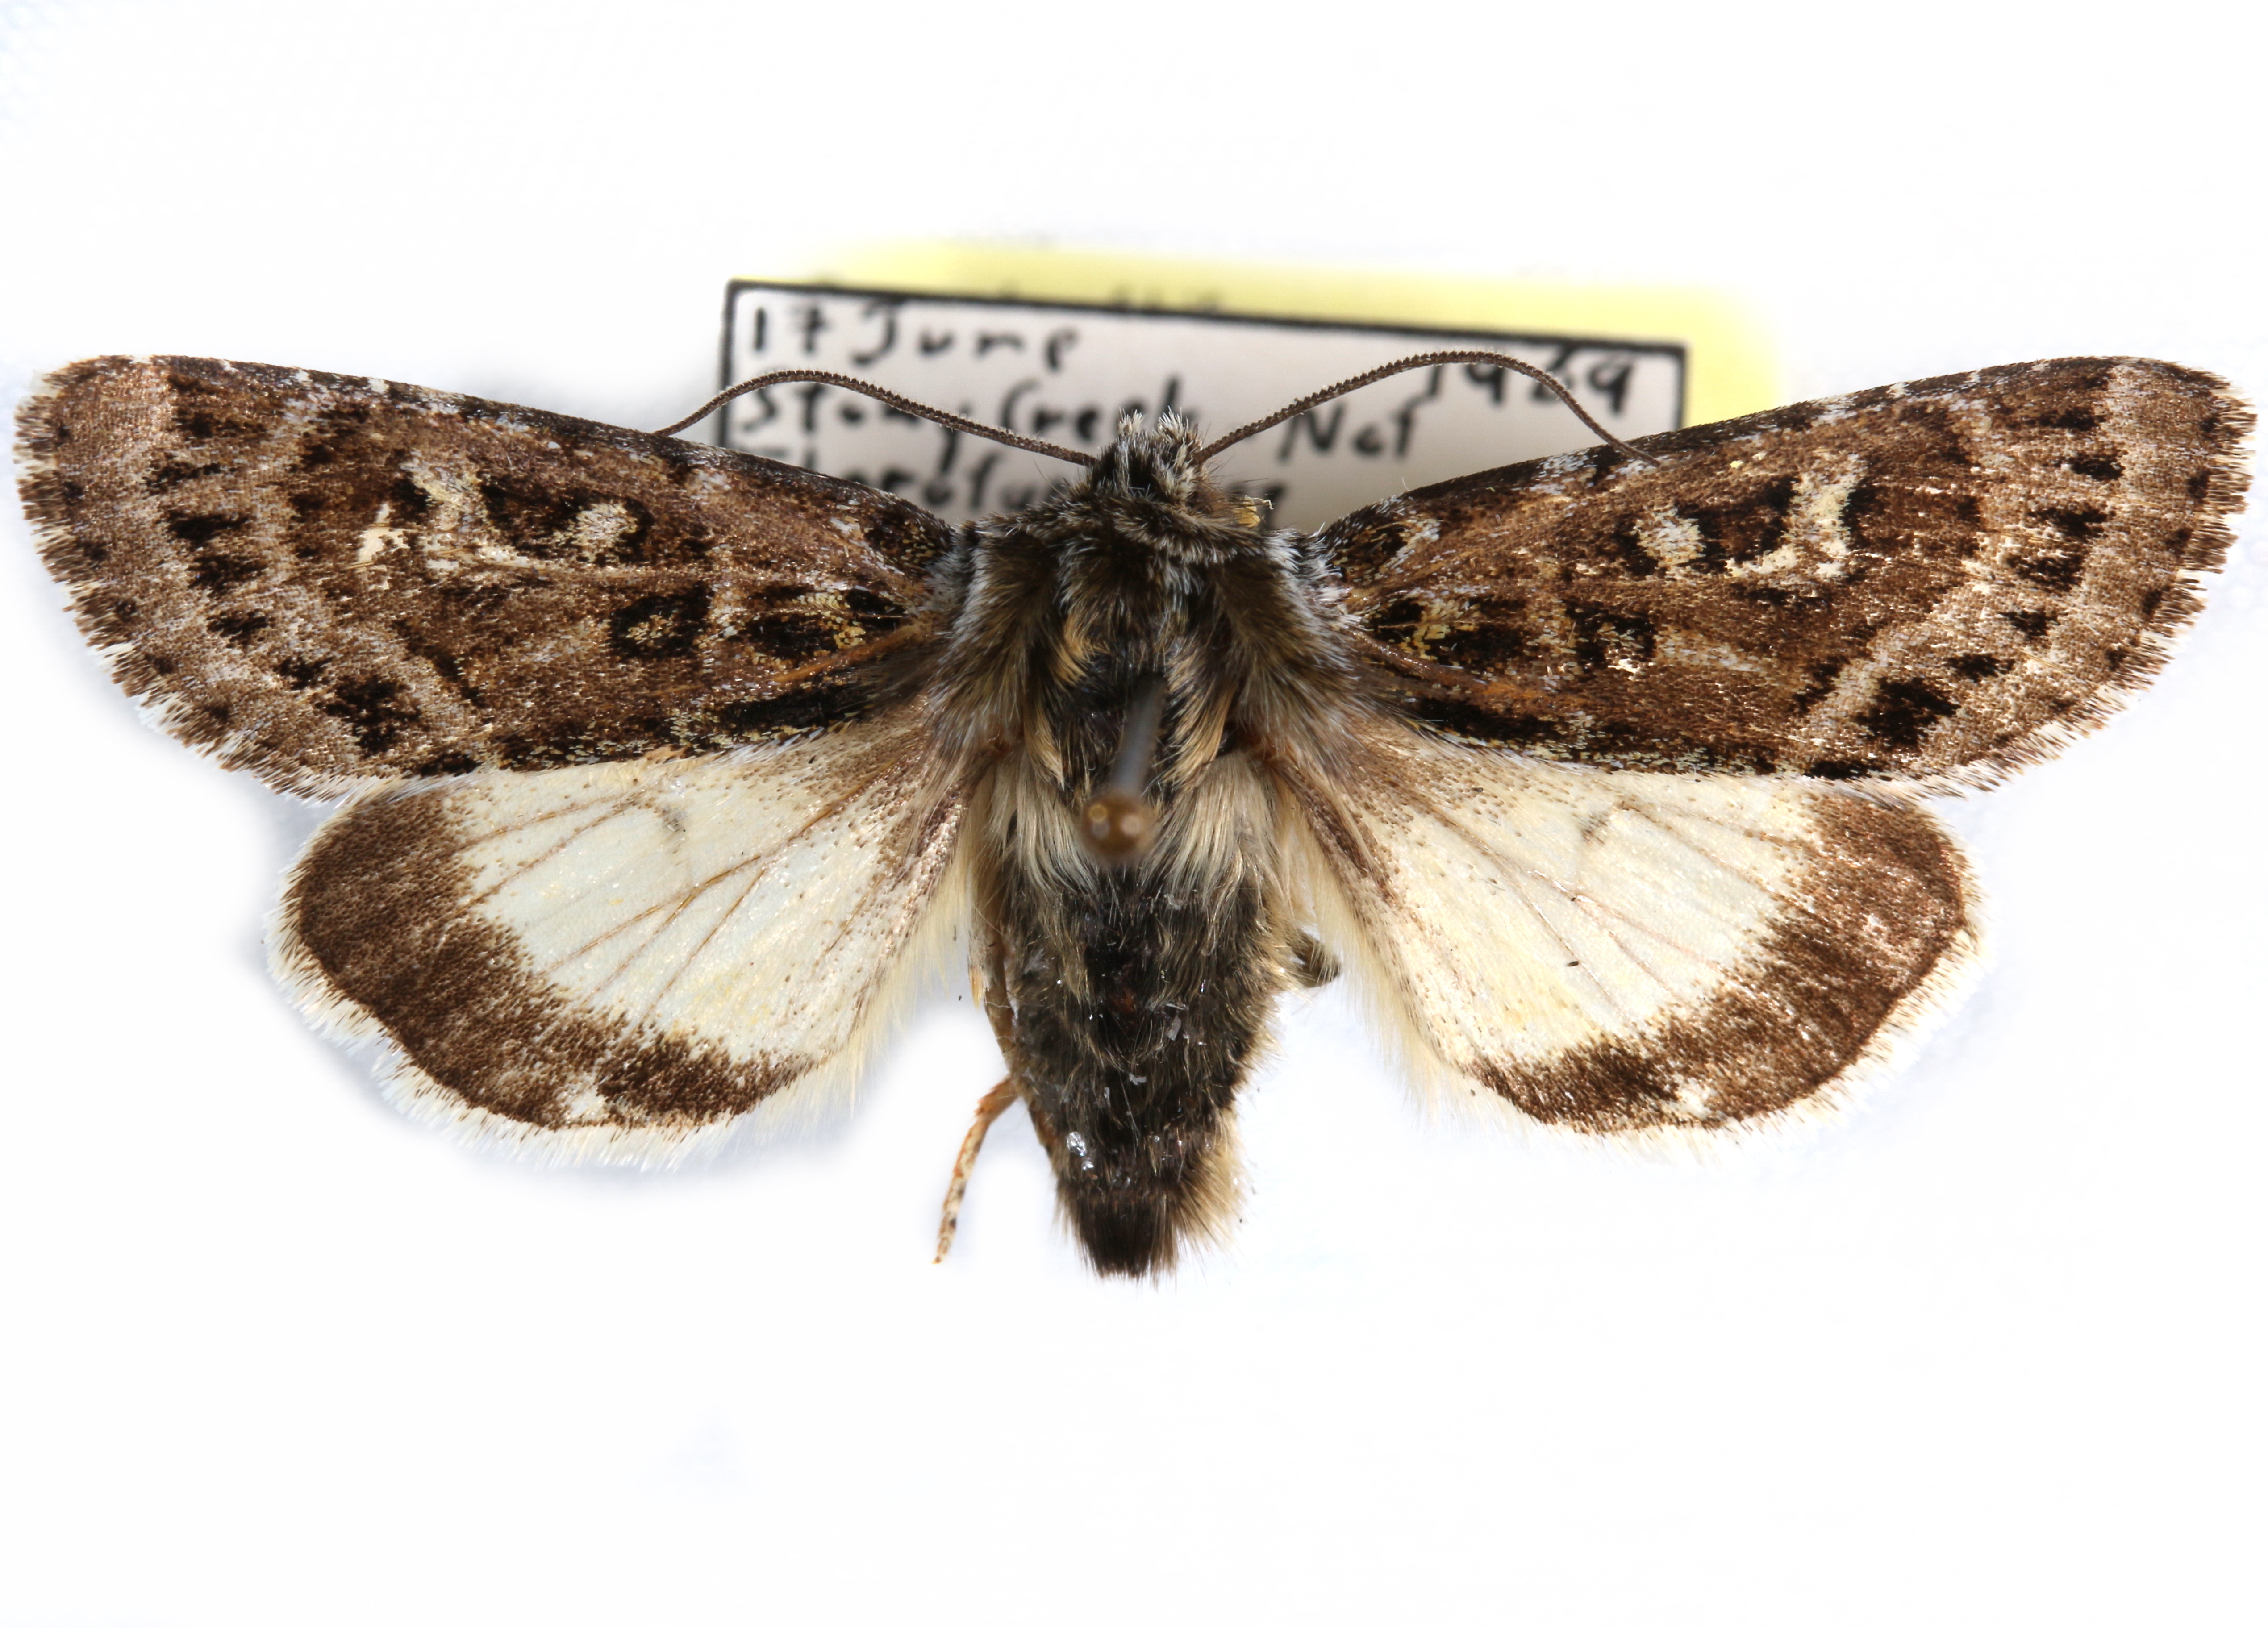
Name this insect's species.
Polia richardsoni
